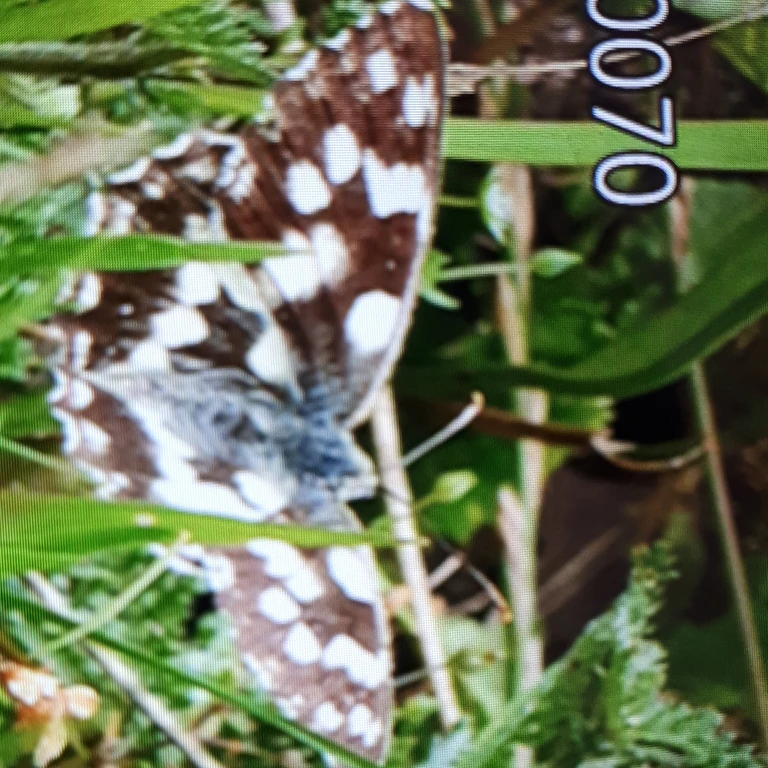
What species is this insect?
Melanargia galathea
